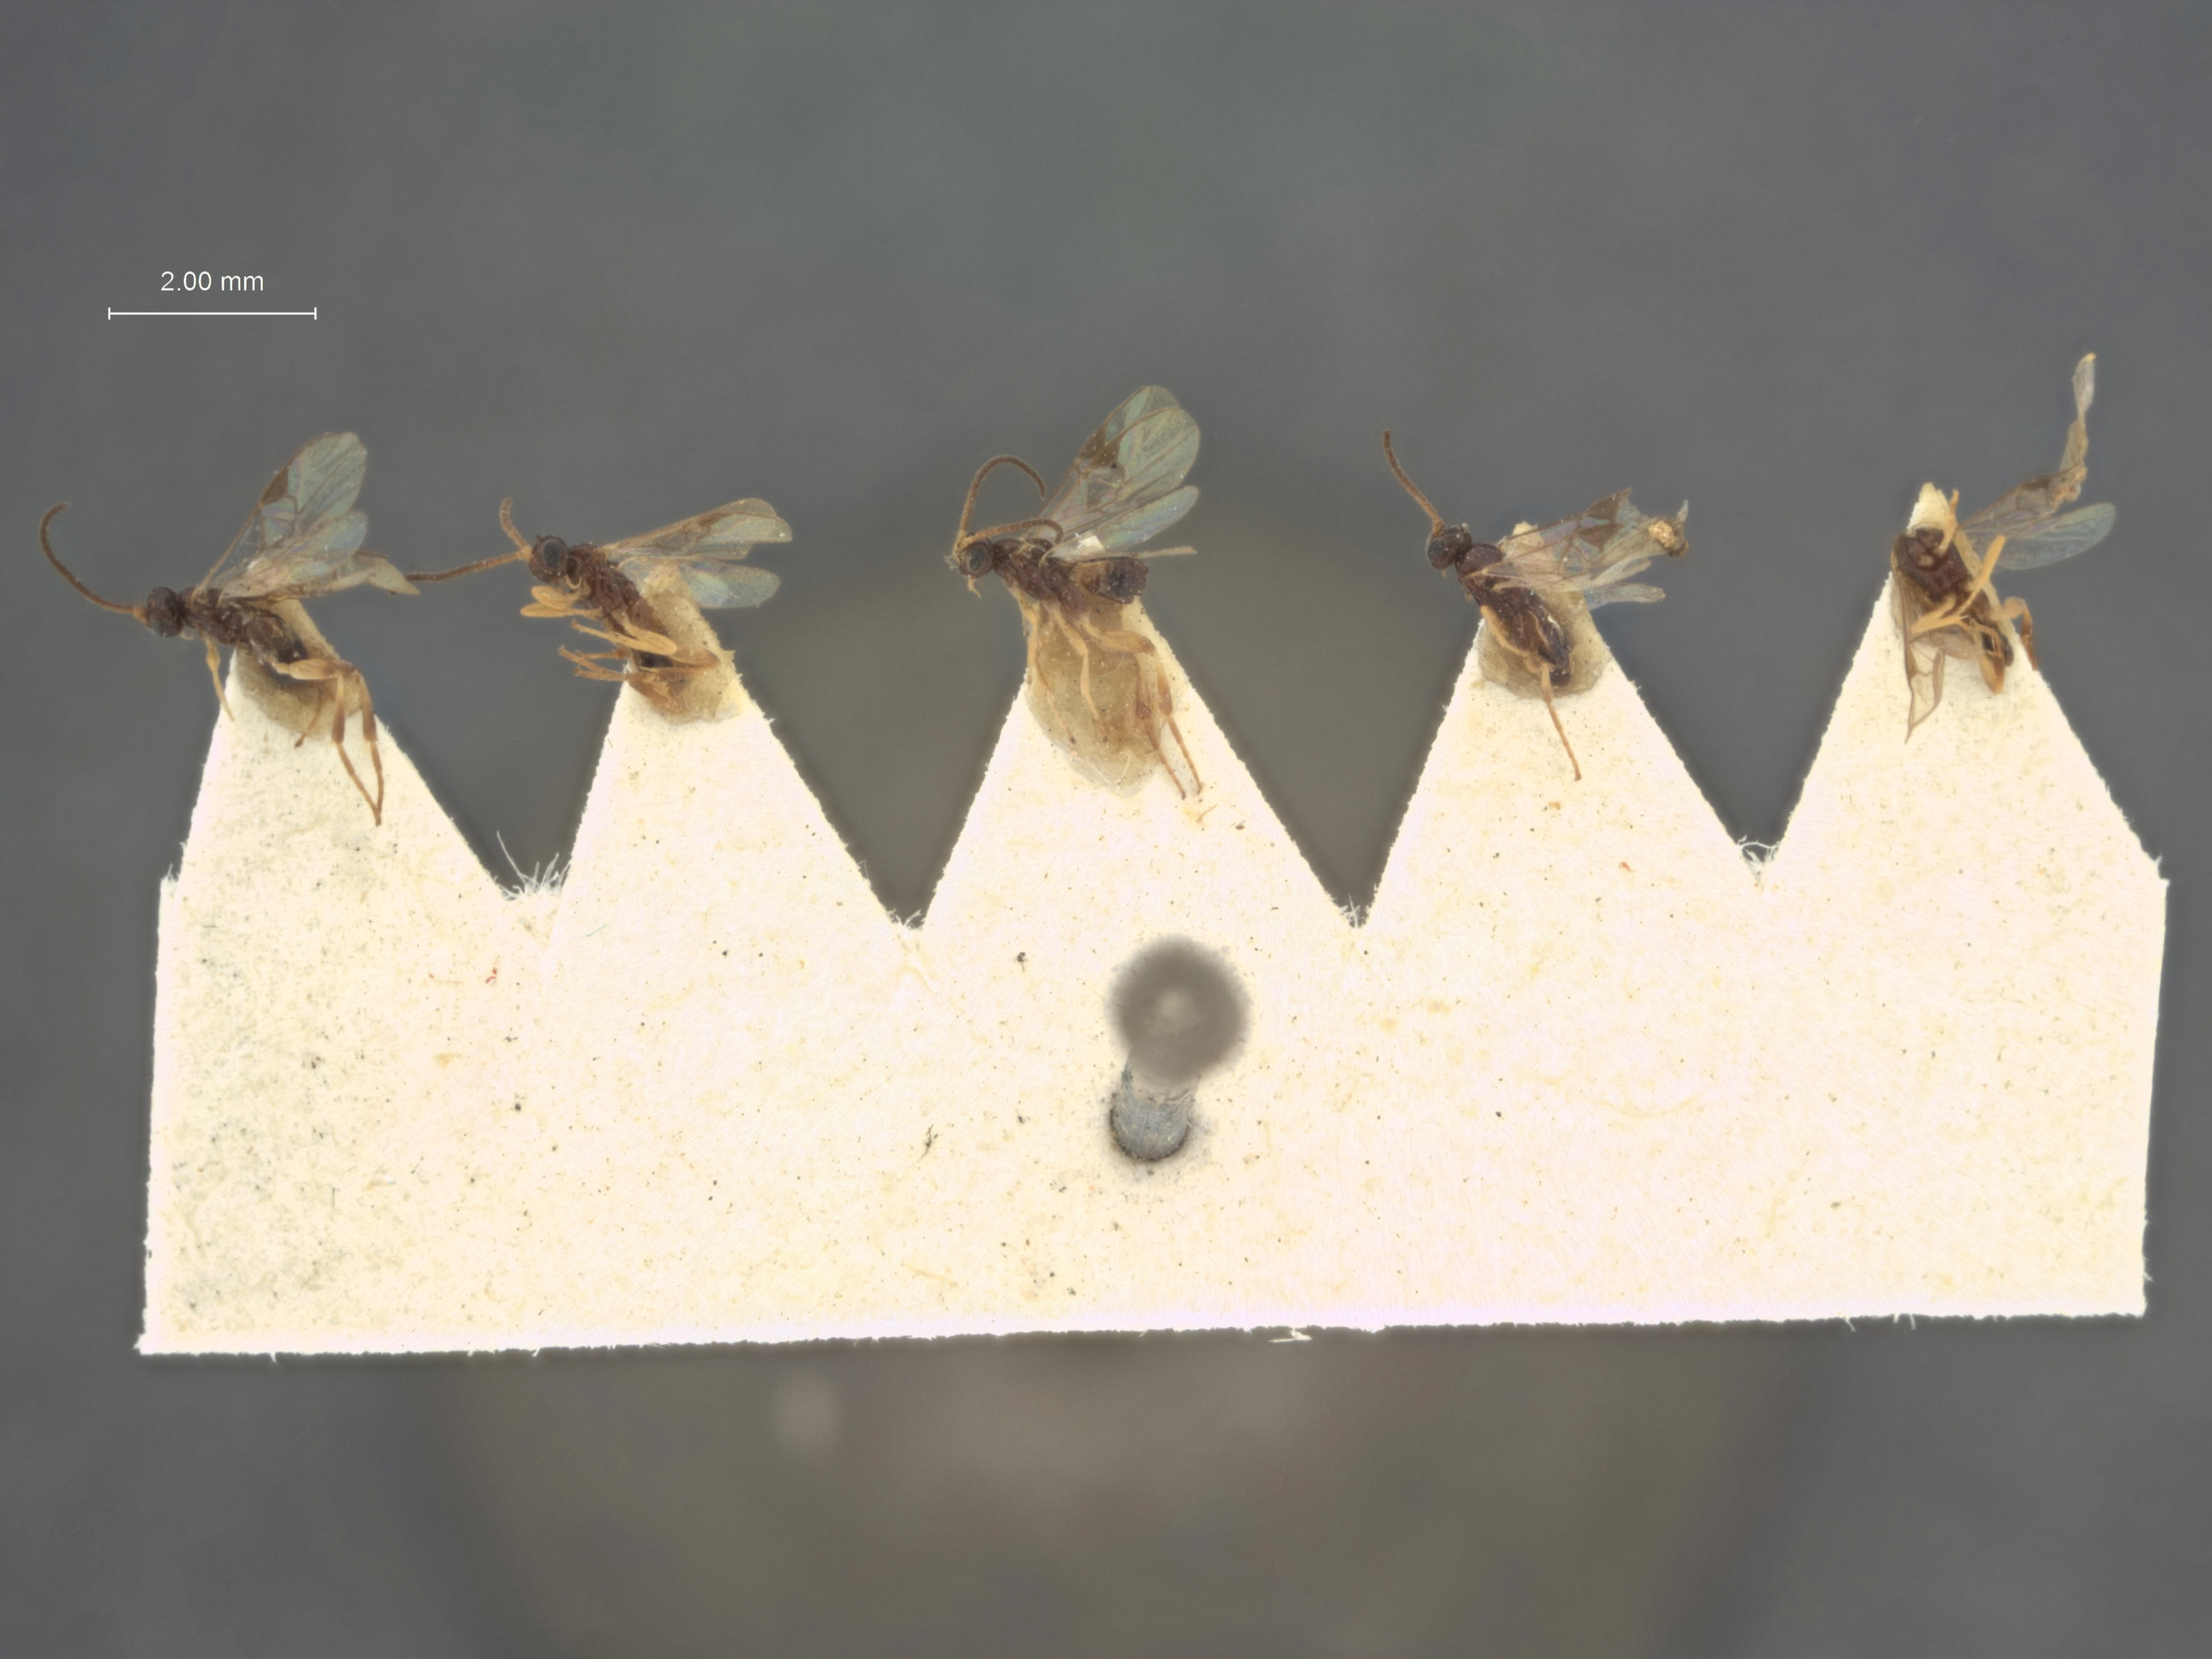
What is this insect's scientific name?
Apanteles politus
